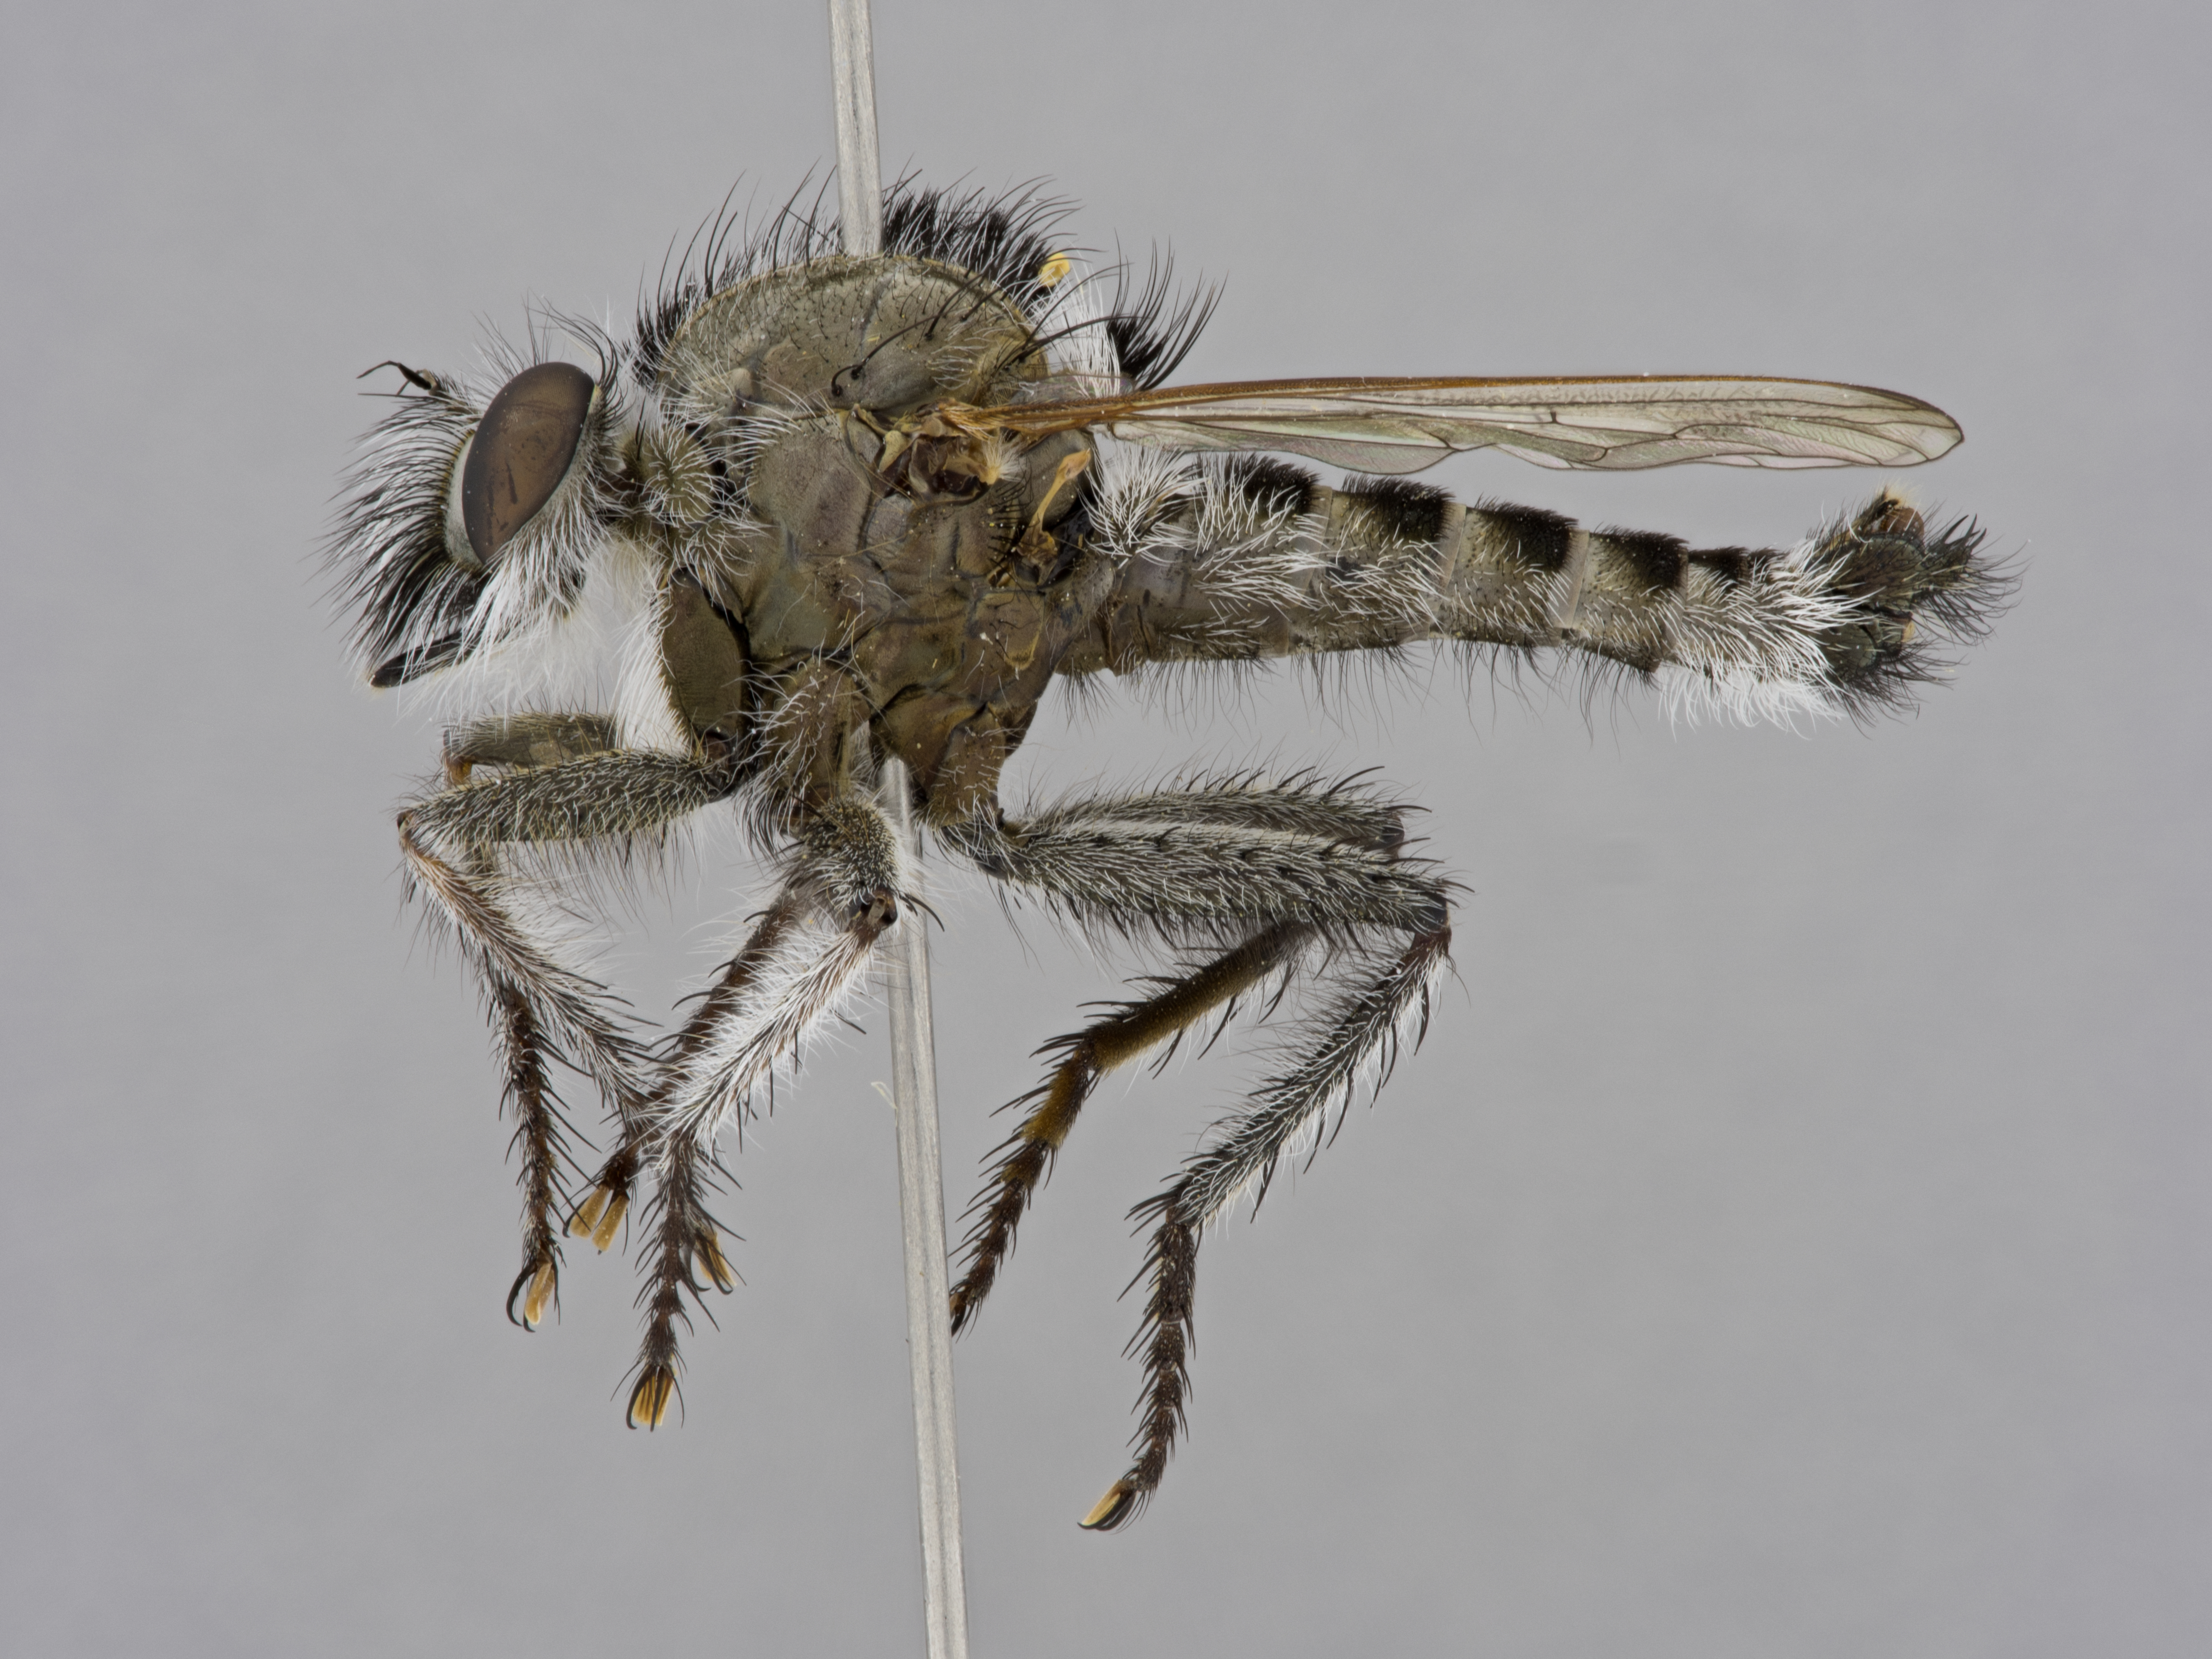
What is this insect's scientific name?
Neolophonotus bimaculatus
